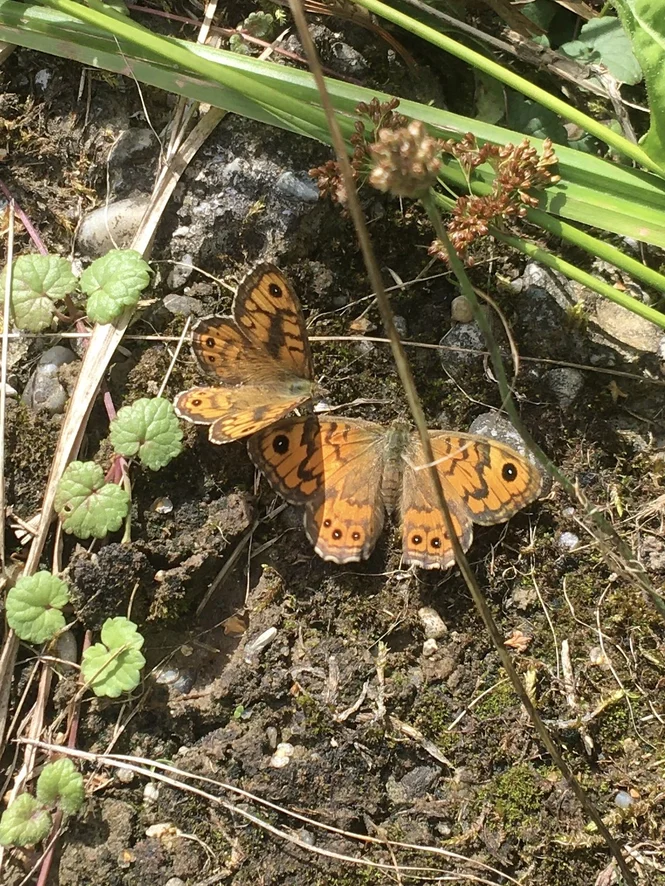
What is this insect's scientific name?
Lasiommata megera (also Pararge megera)
